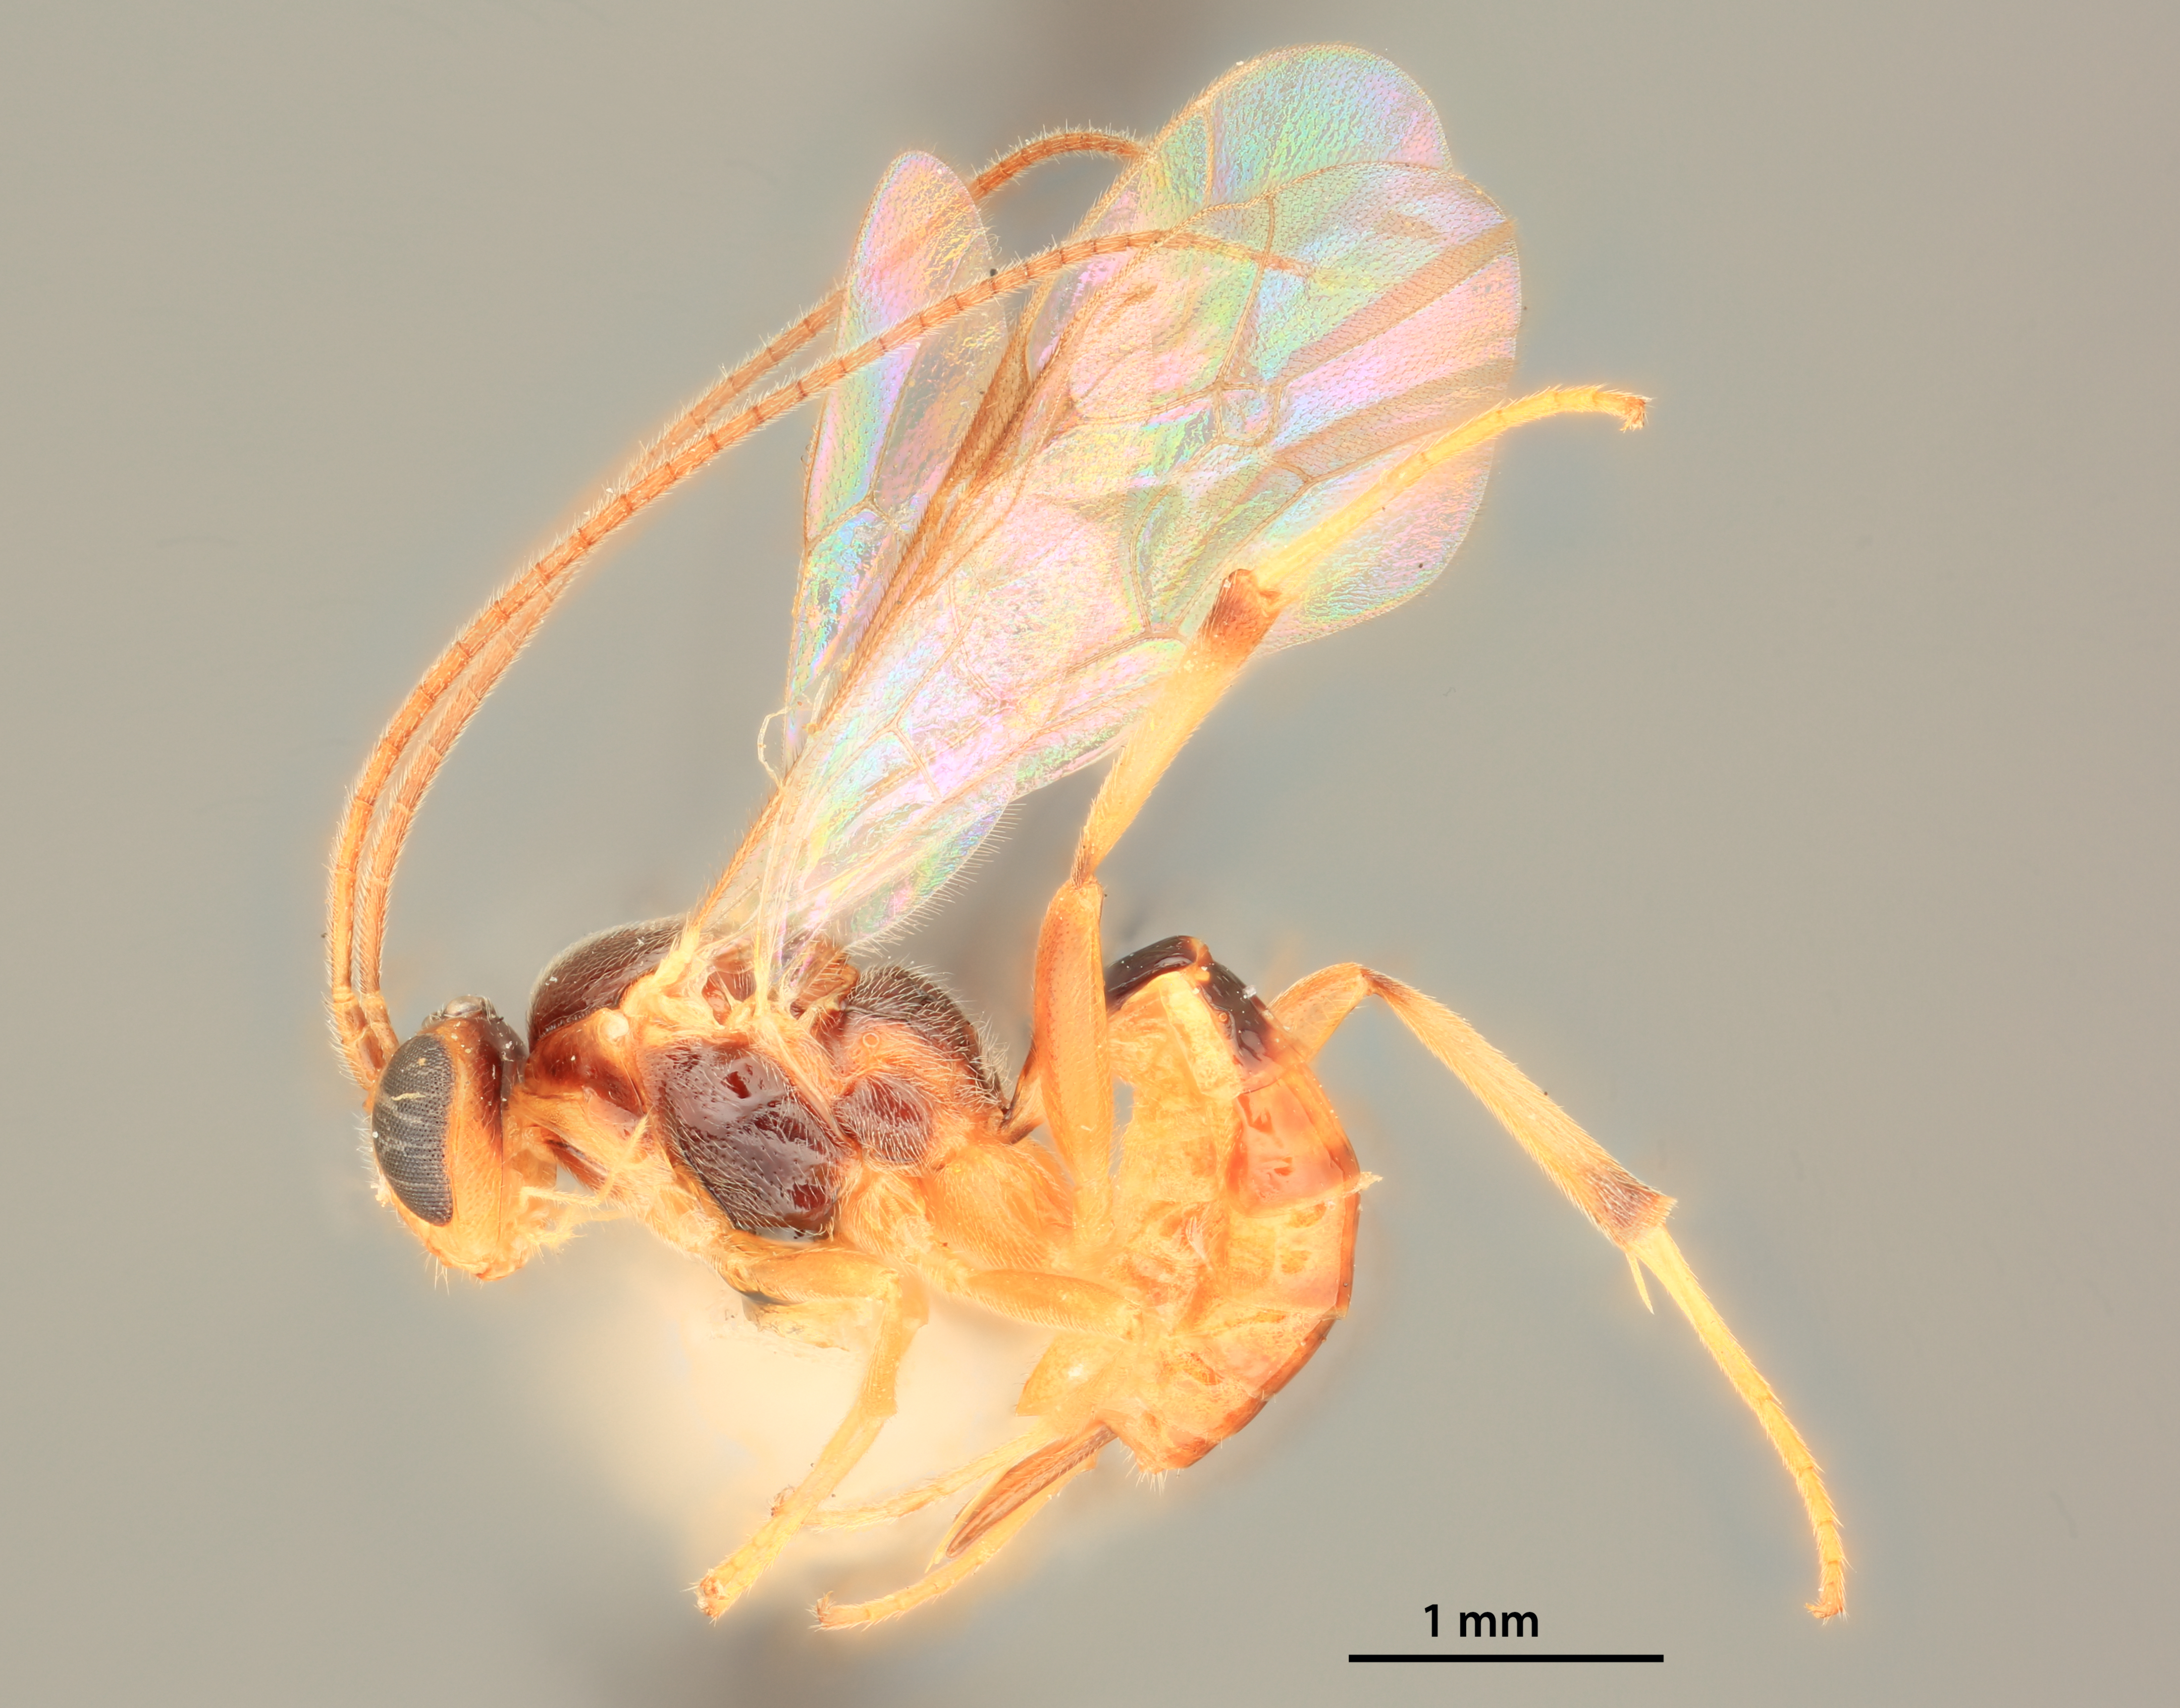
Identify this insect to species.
Mesochorus trisulcatus
